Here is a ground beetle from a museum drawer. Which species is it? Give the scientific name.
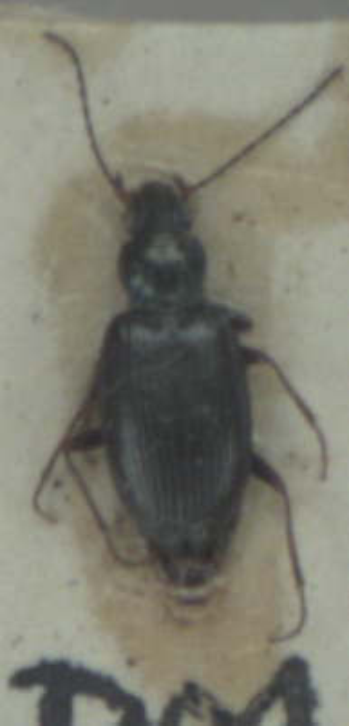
Bembidion geniculatum
